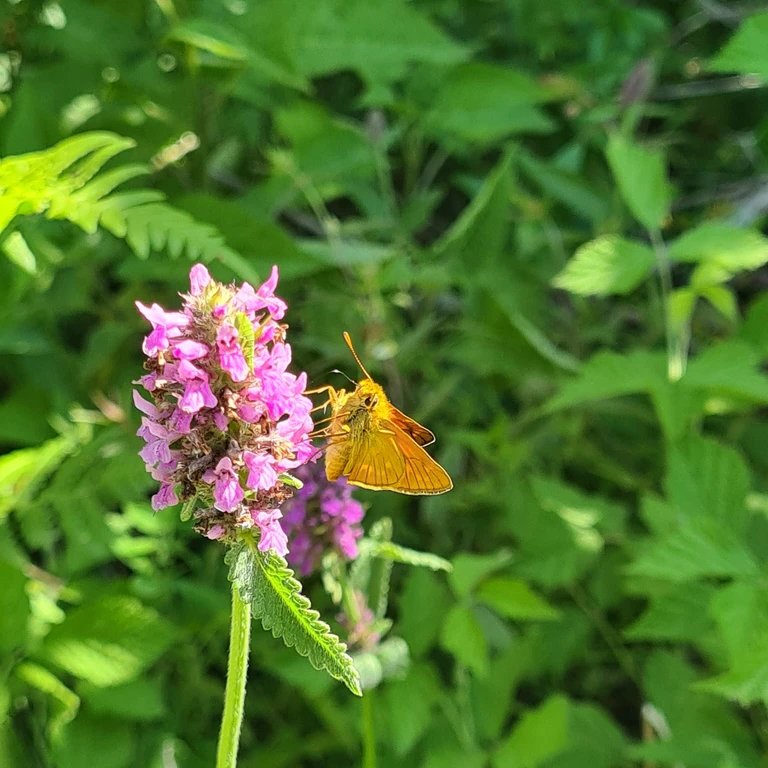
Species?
Ochlodes sylvanus (also Ochlodes venata)
